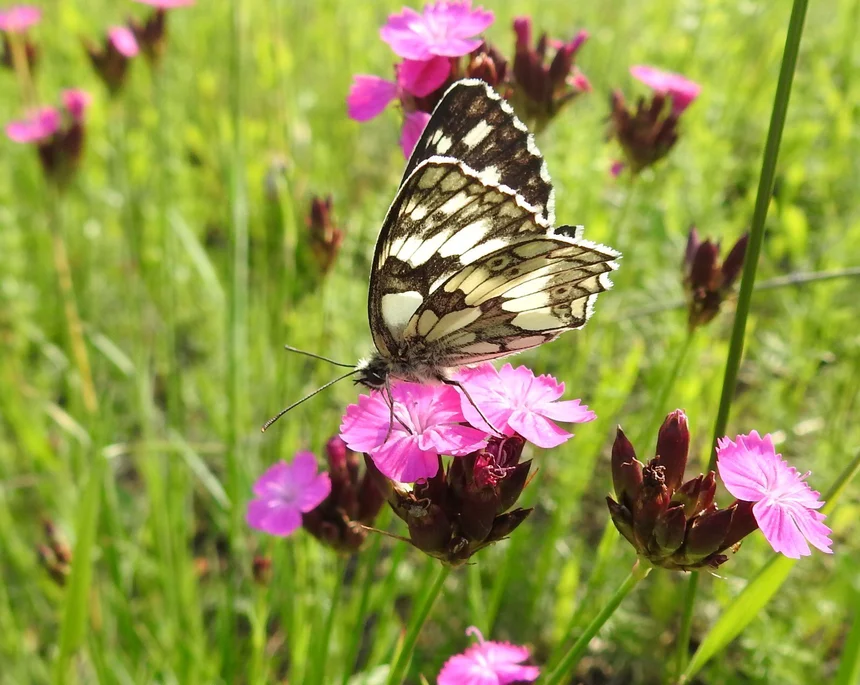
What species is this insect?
Melanargia galathea
